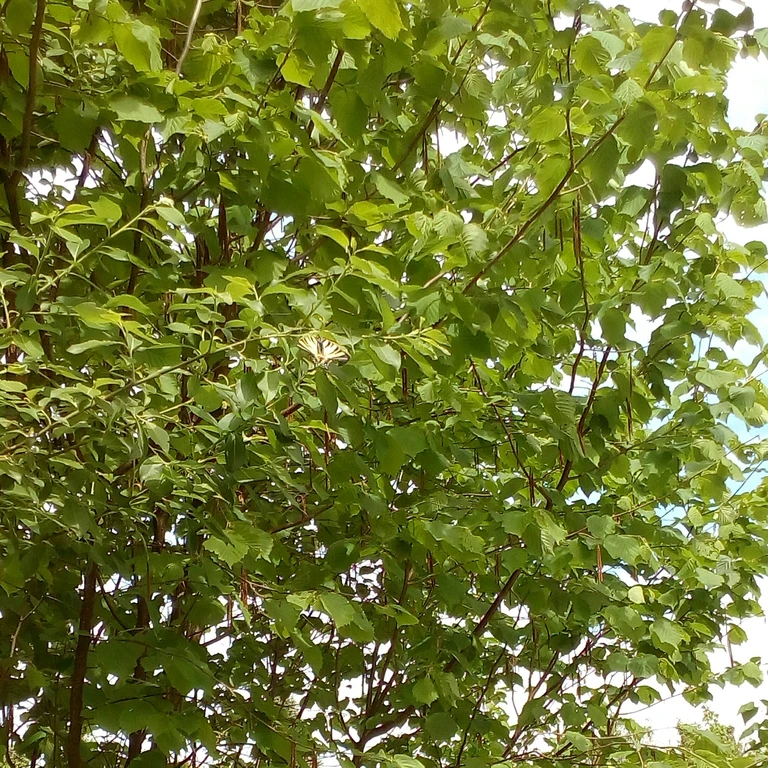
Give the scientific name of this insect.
Iphiclides podalirius
